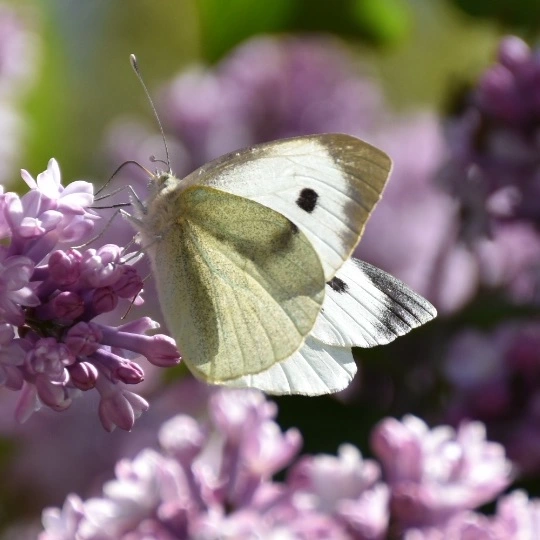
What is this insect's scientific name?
Pieris brassicae
